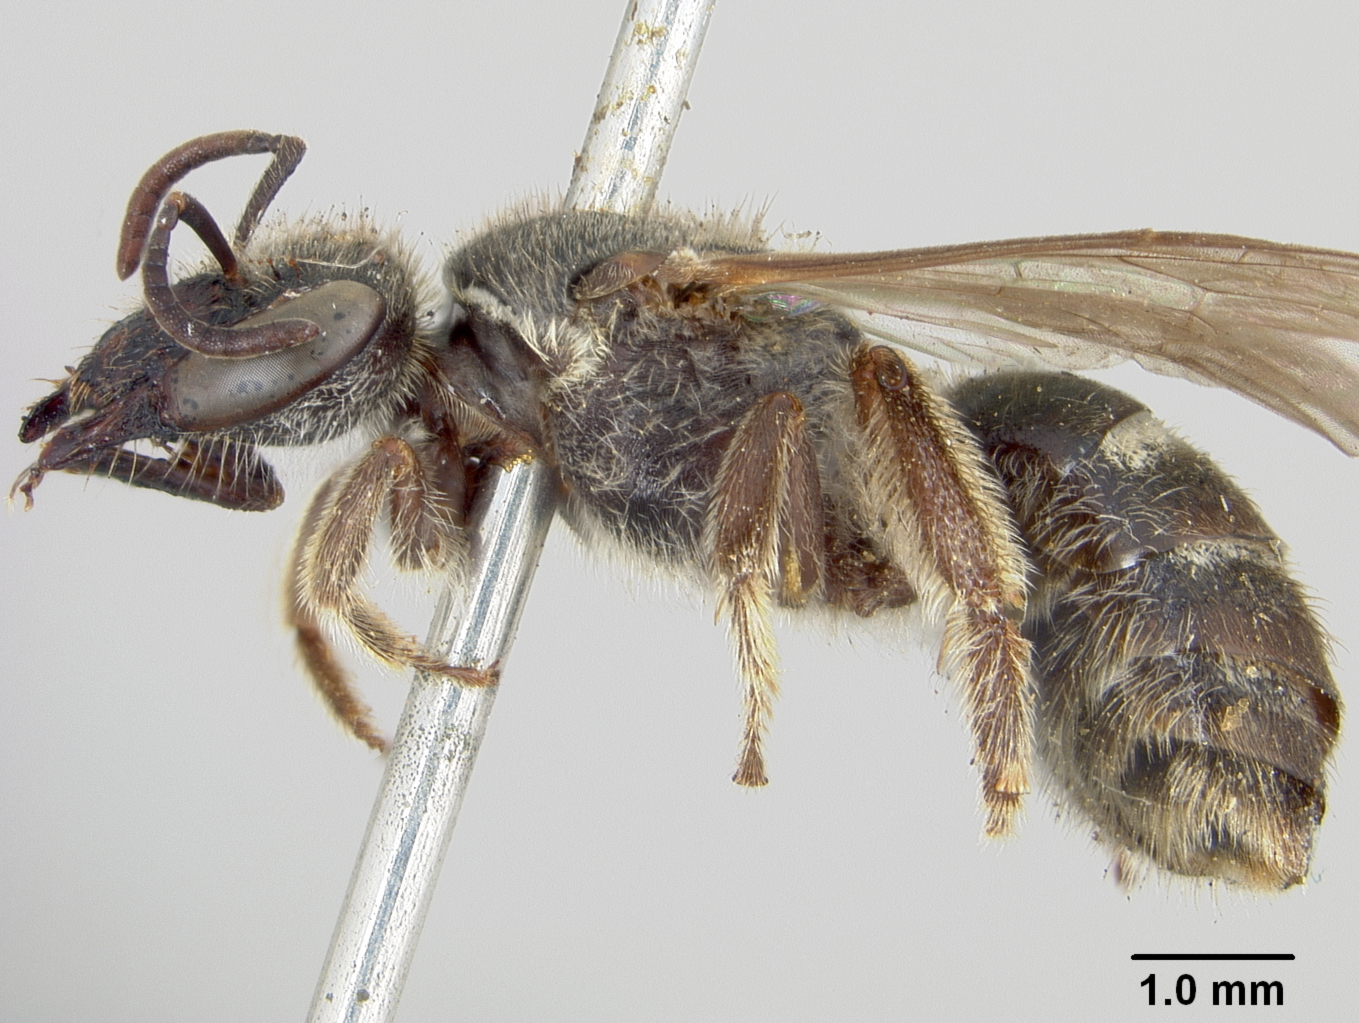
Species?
Halictus instabilis
